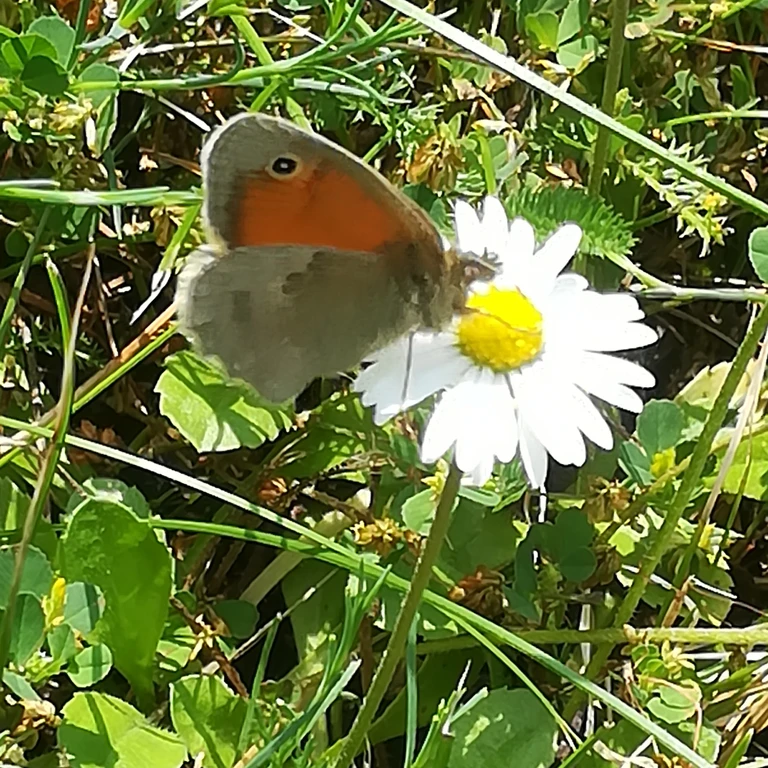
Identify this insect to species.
Coenonympha pamphilus
